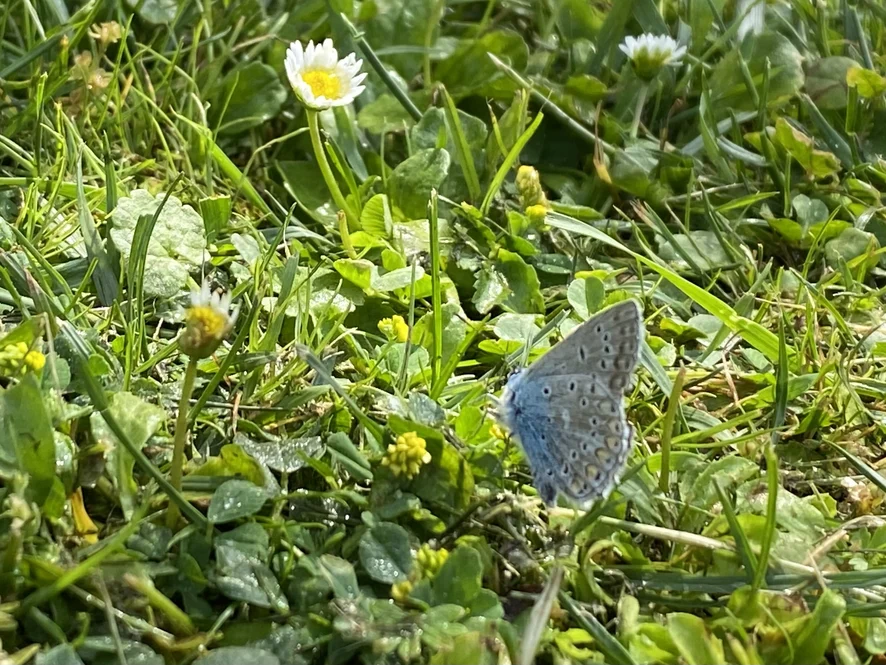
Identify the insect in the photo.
Polyommatus icarus
